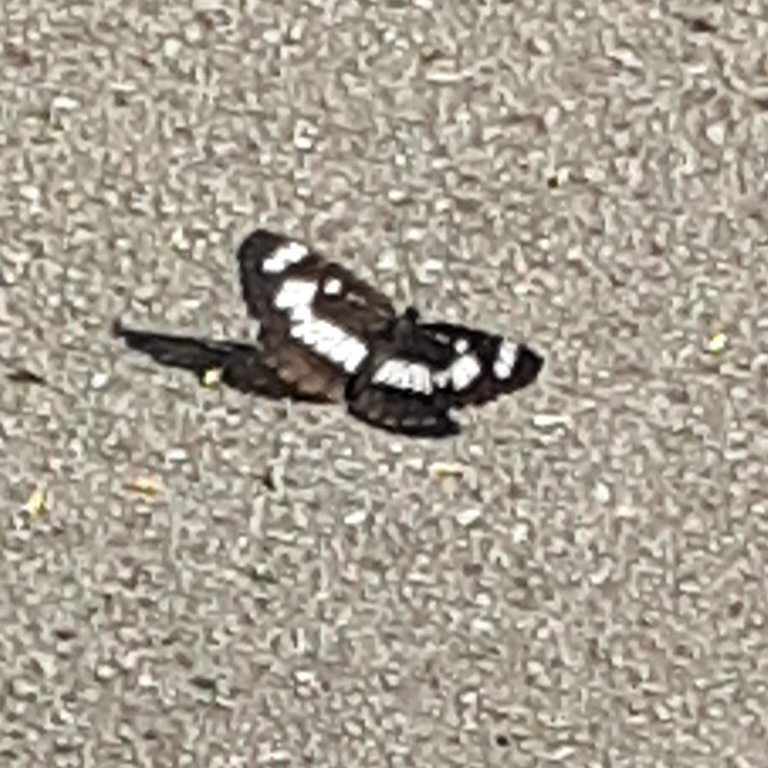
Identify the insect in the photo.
Neptis rivularis
